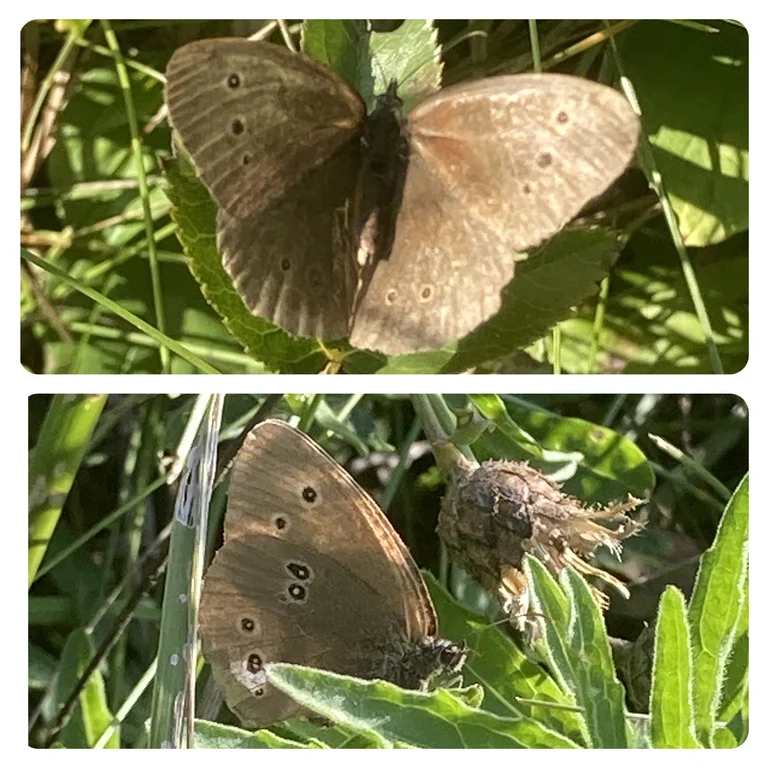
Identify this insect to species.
Aphantopus hyperantus
